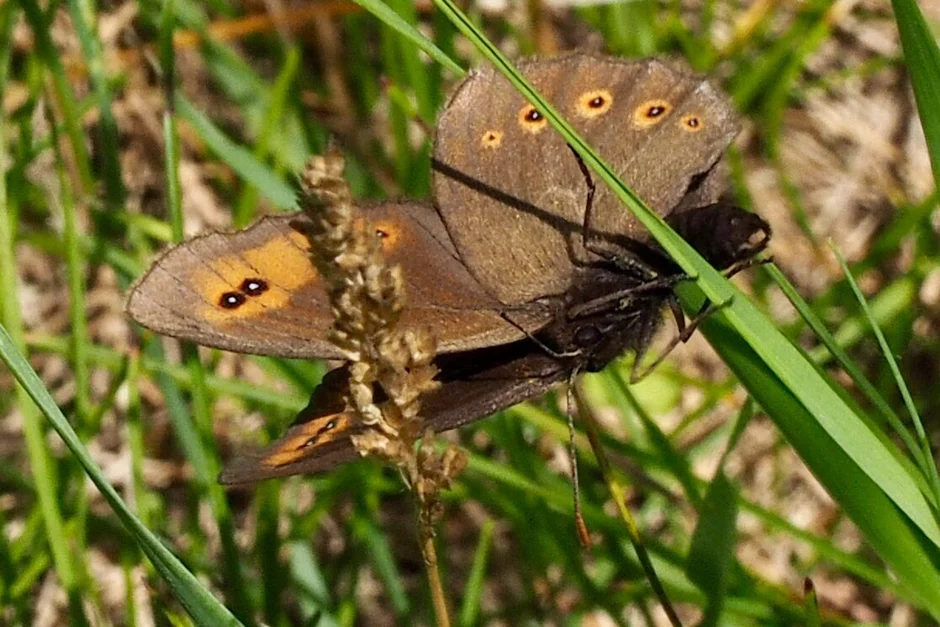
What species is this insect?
Erebia medusa
